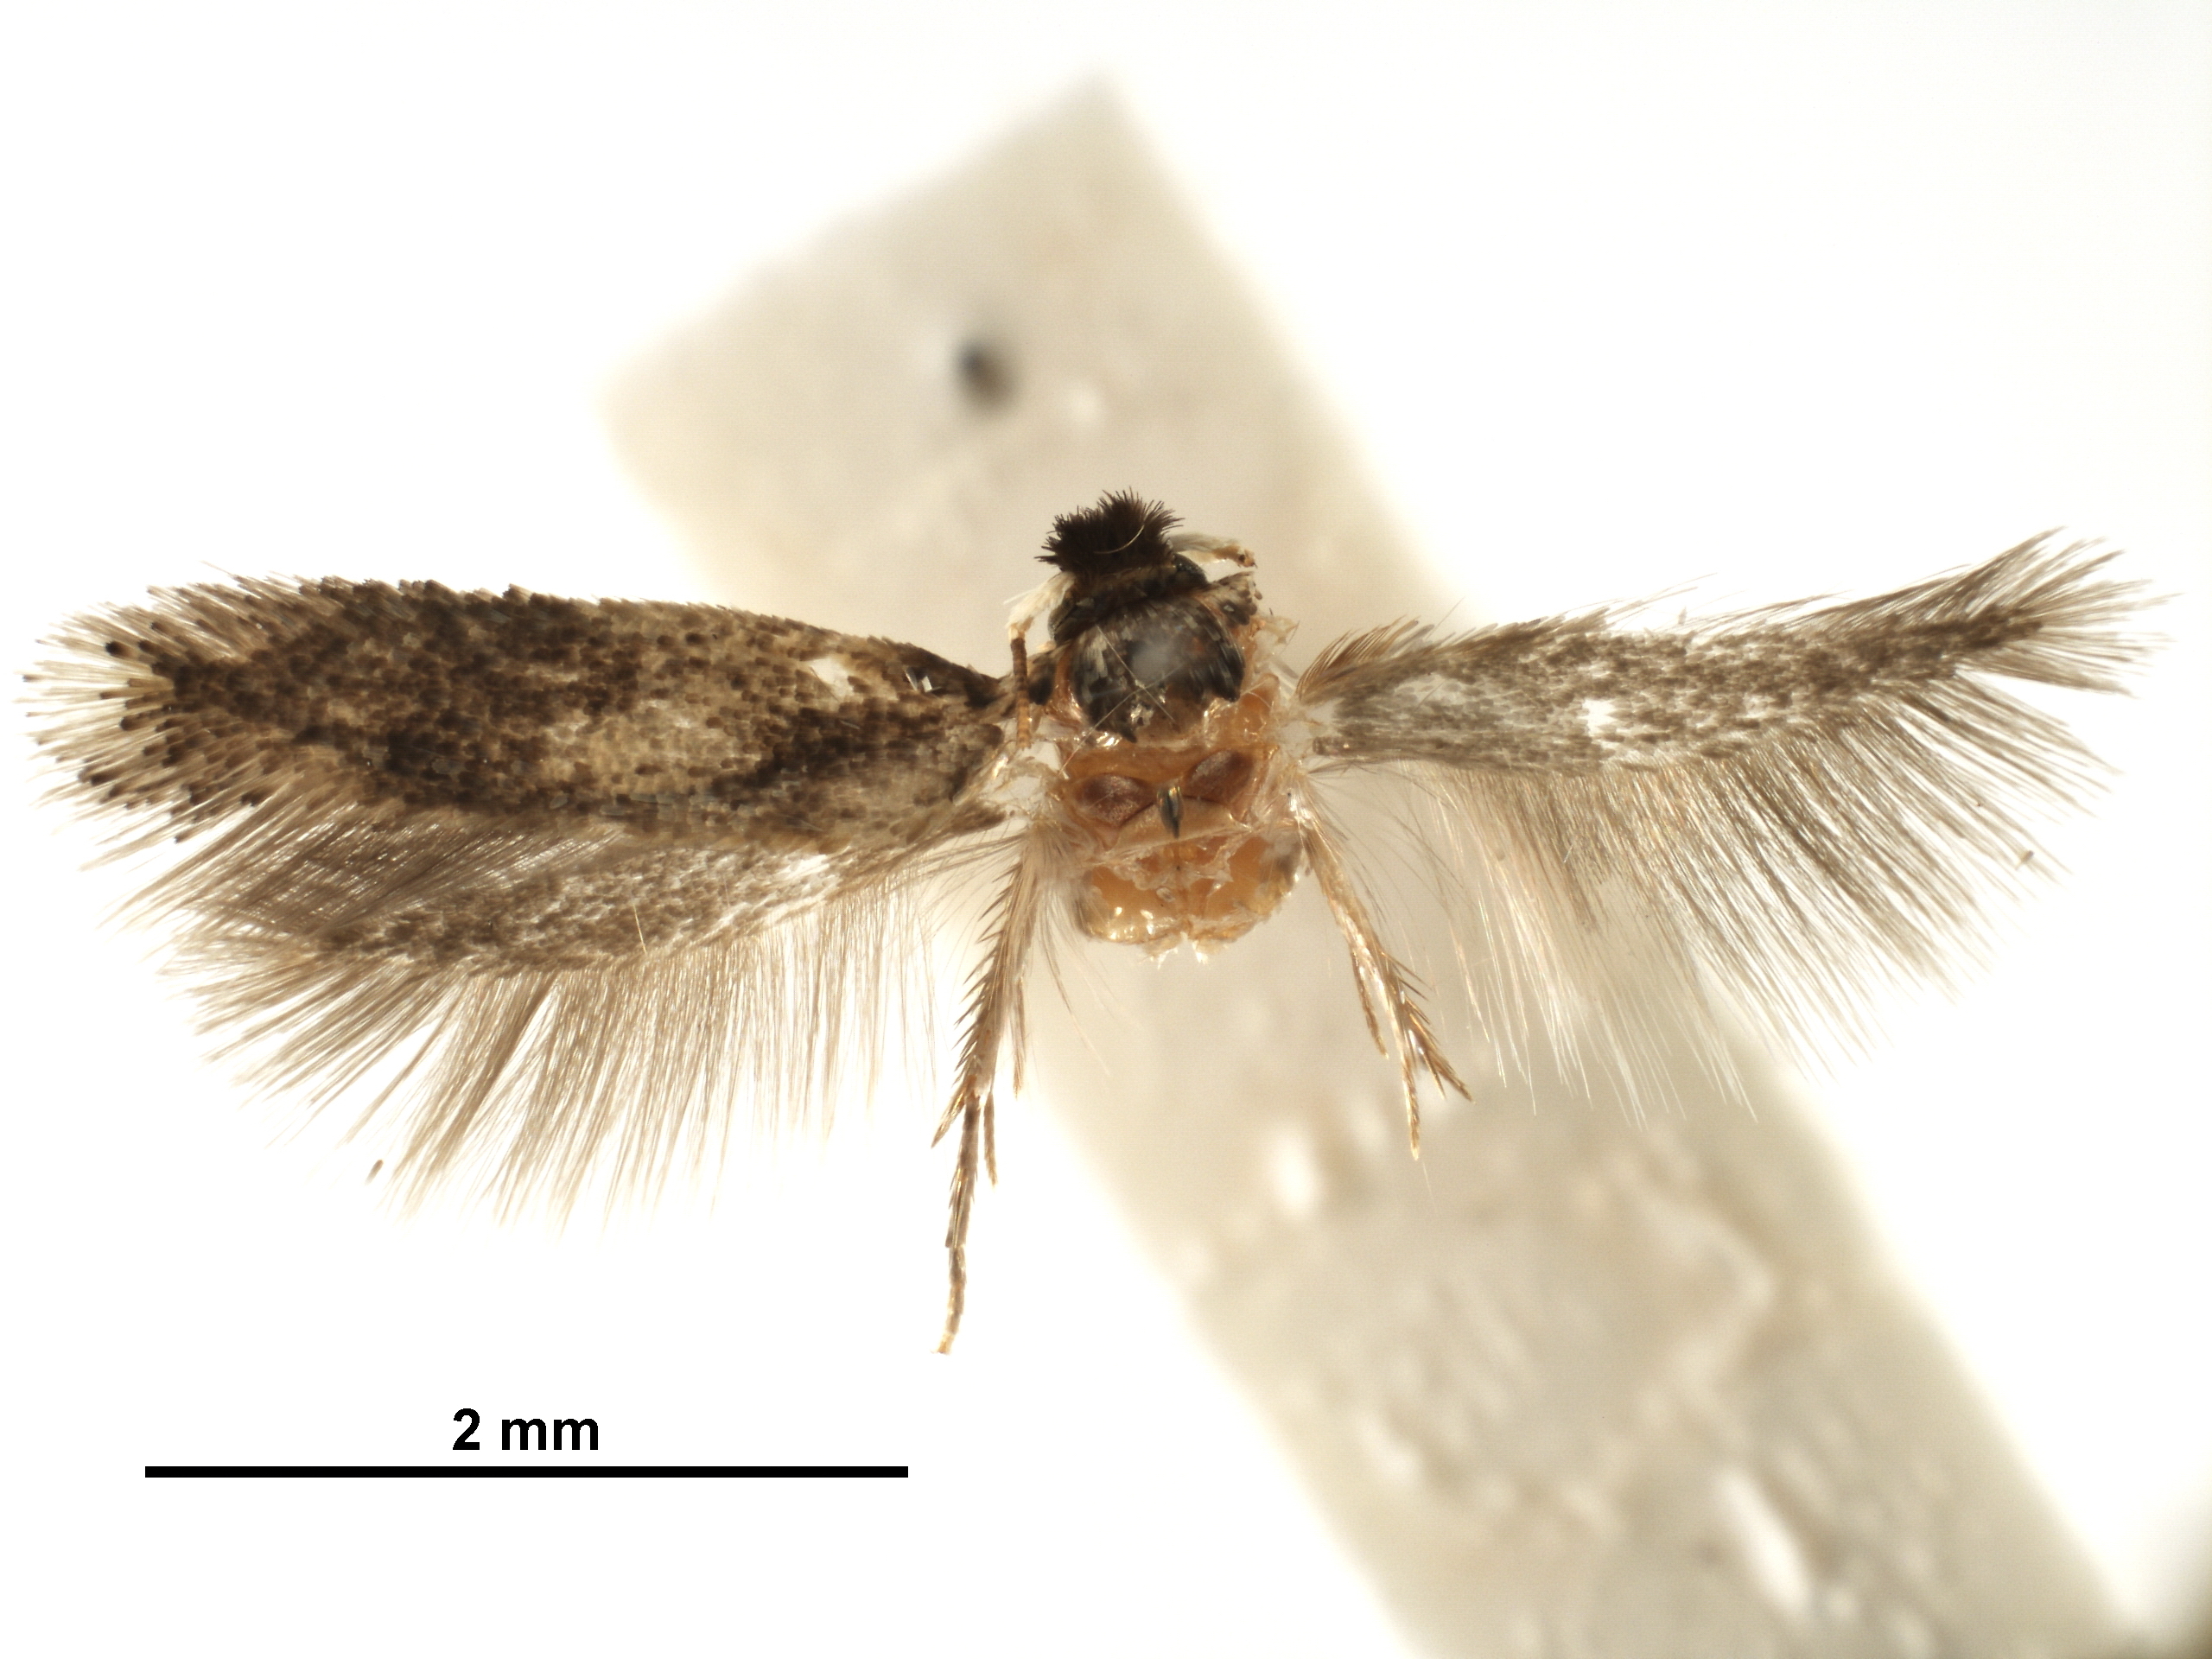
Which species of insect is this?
Zimmermannia bosquella
